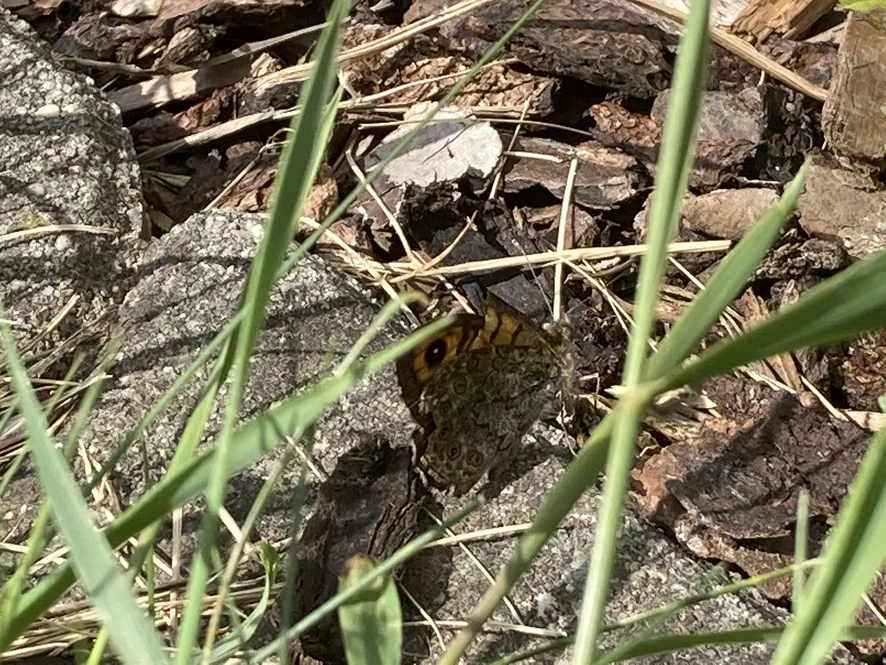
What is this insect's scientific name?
Lasiommata megera (also Pararge megera)
